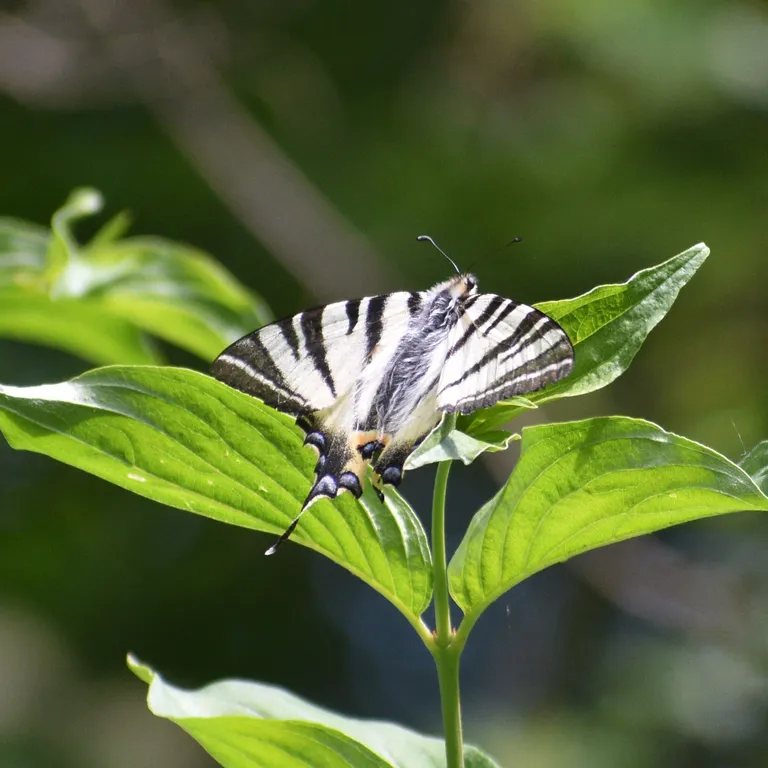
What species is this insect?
Iphiclides podalirius
